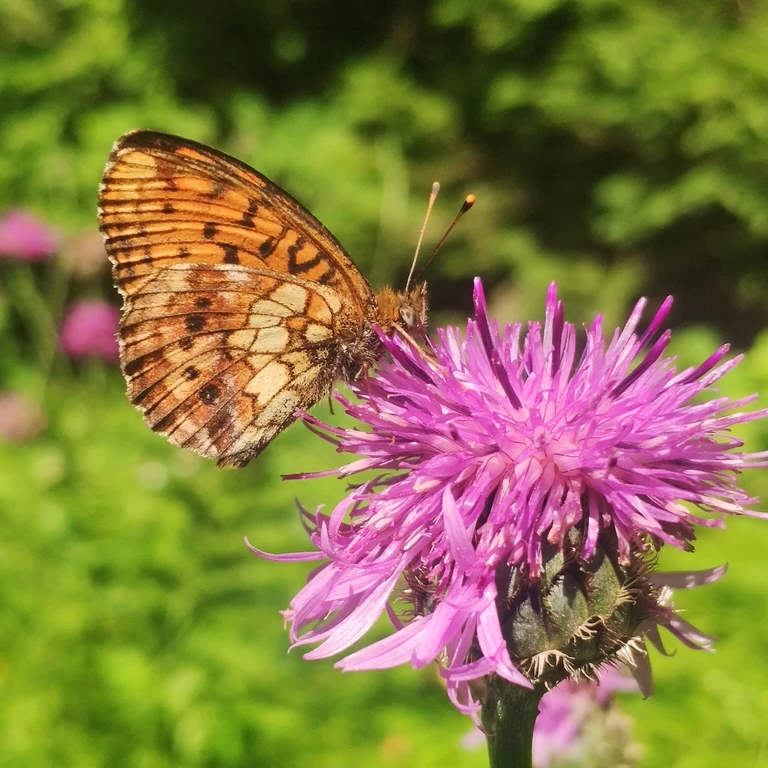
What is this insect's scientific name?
Brenthis ino
